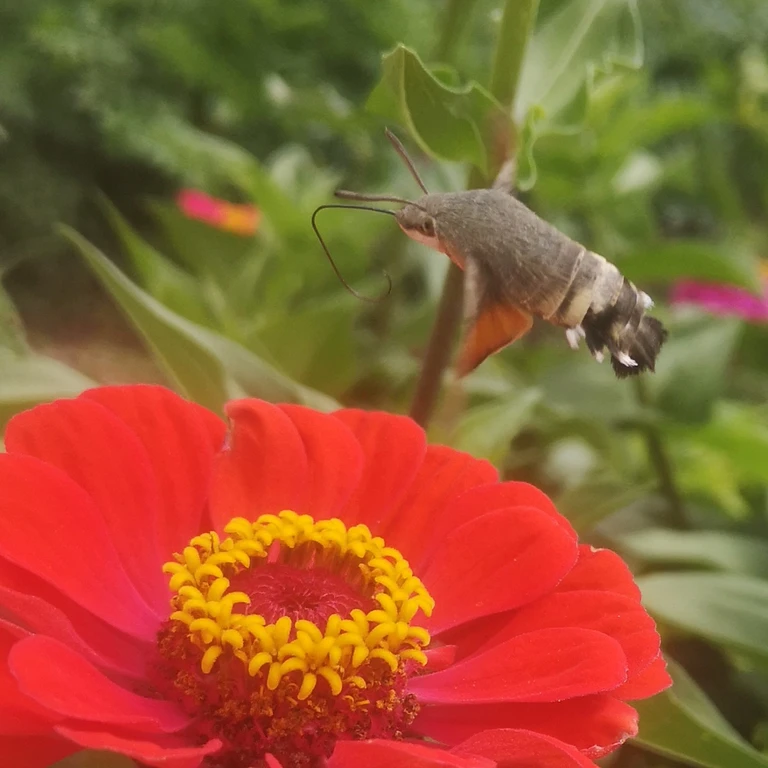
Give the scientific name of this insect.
Macroglossum stellatarum
